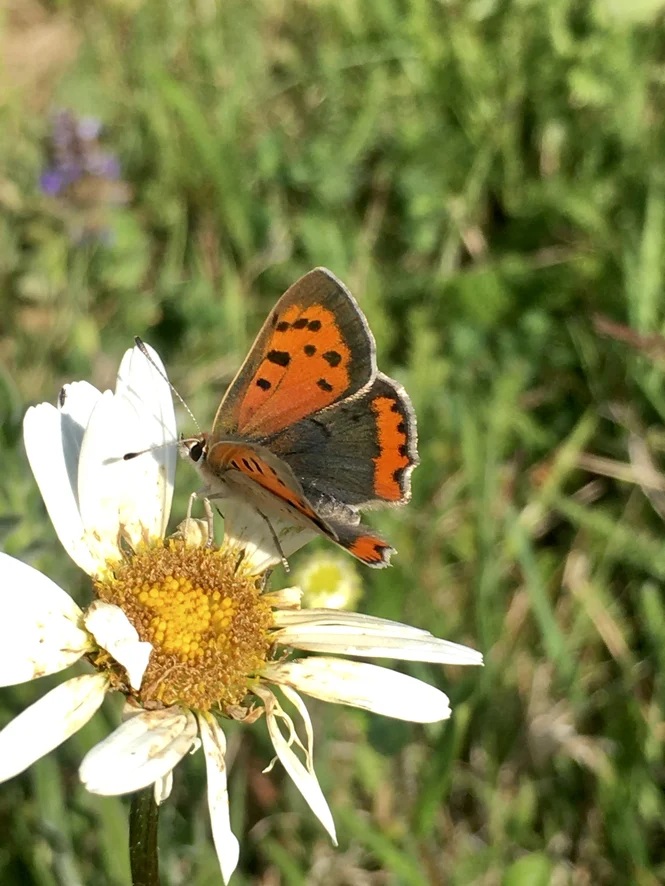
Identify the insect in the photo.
Lycaena phlaeas
